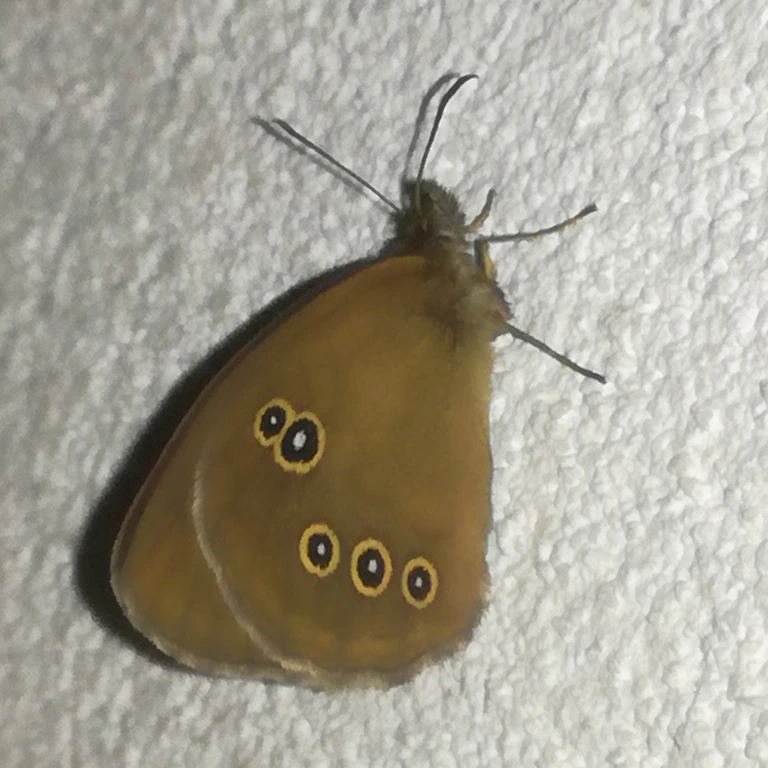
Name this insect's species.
Aphantopus hyperantus
